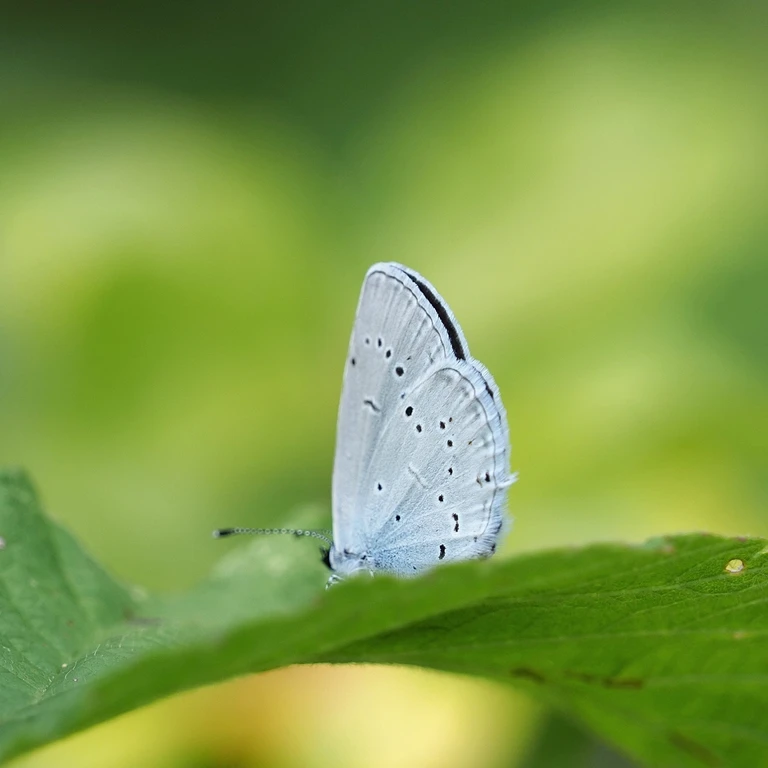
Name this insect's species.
Cupido decolorata (also Elkalyce decolorata)
